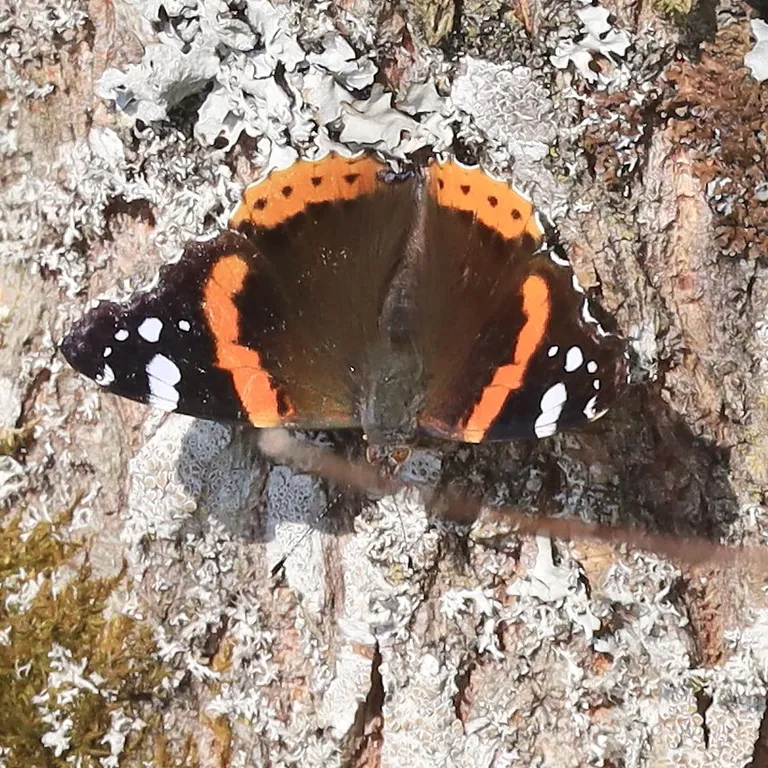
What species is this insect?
Vanessa atalanta
